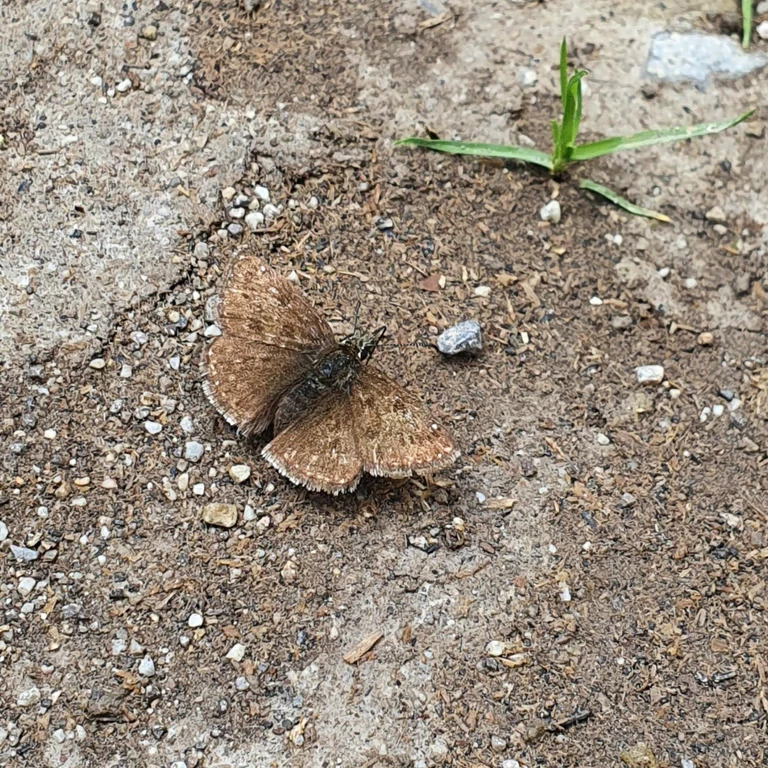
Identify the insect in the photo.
Erynnis tages
